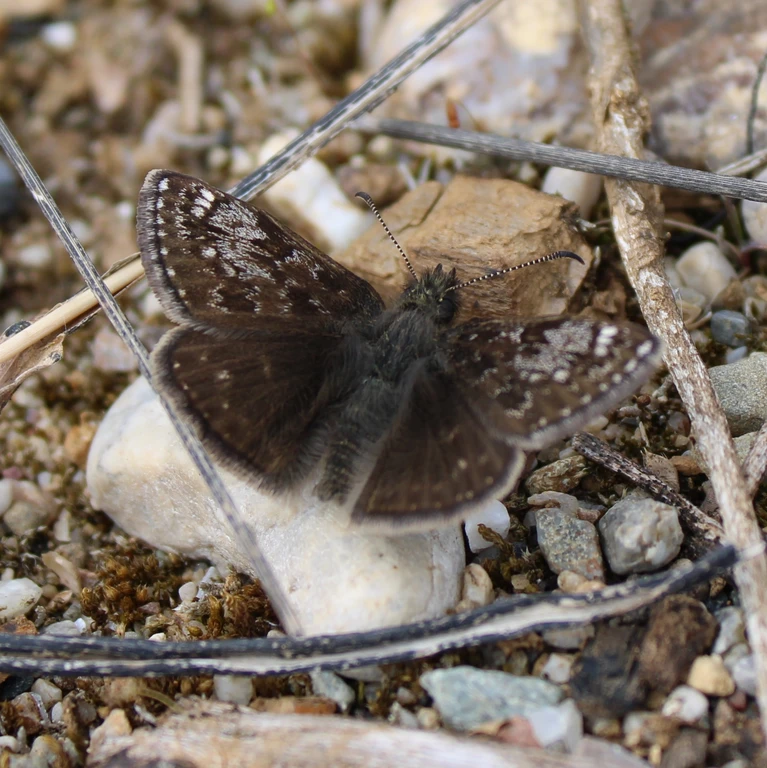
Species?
Erynnis tages
